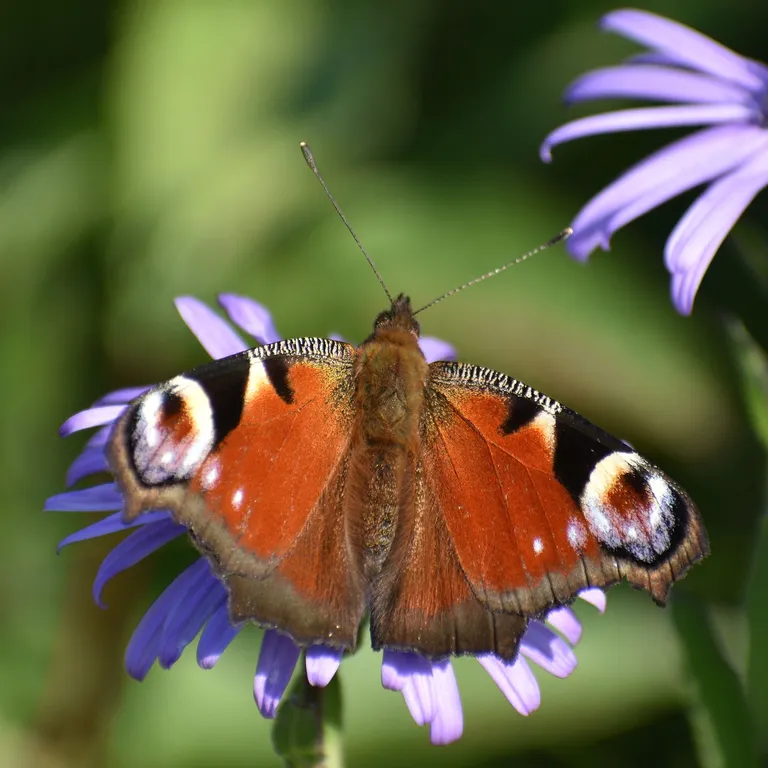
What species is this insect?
Aglais io
